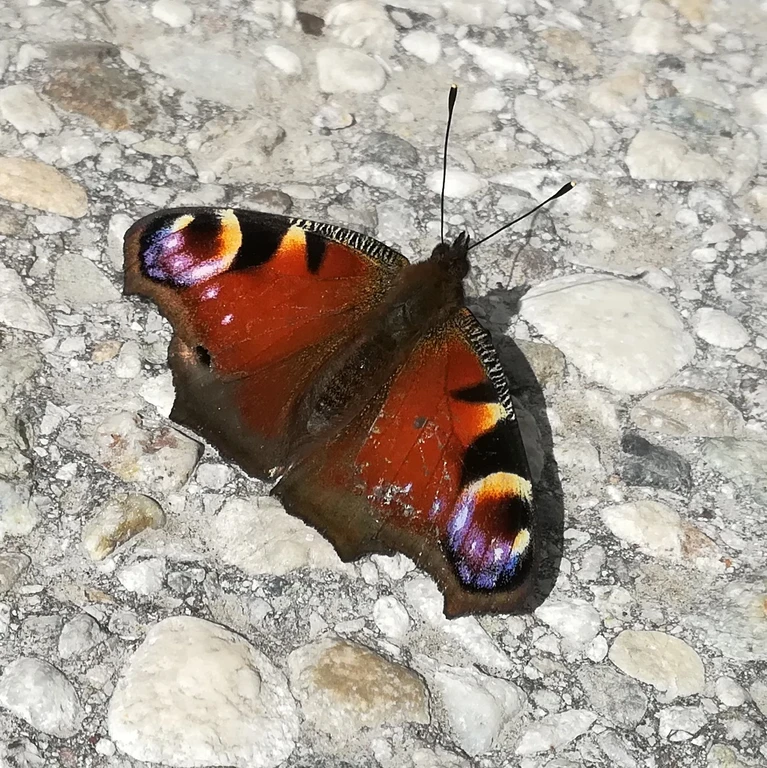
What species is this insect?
Aglais io
